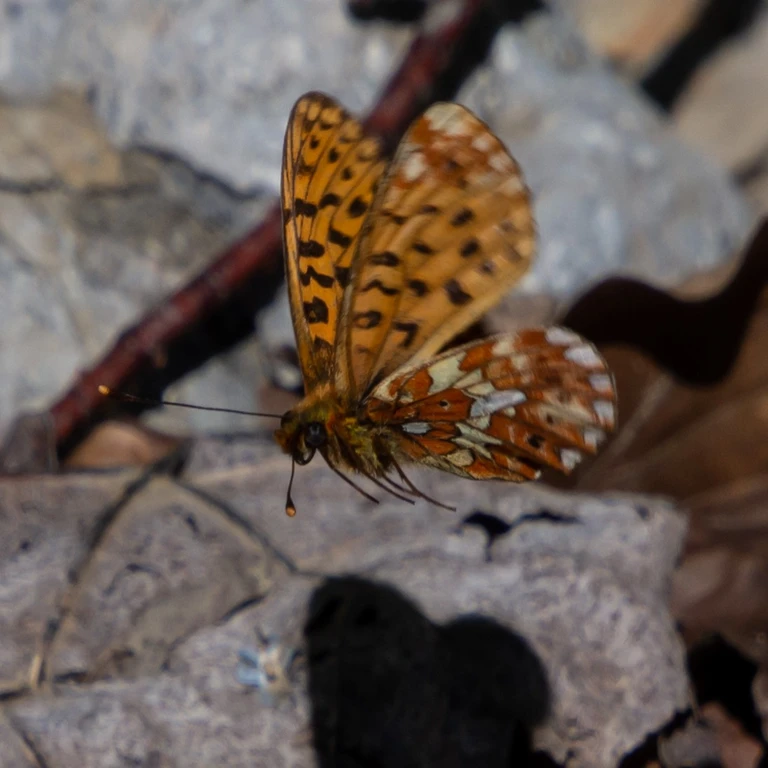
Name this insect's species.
Boloria euphrosyne (also Clossiana euphrosyne)
